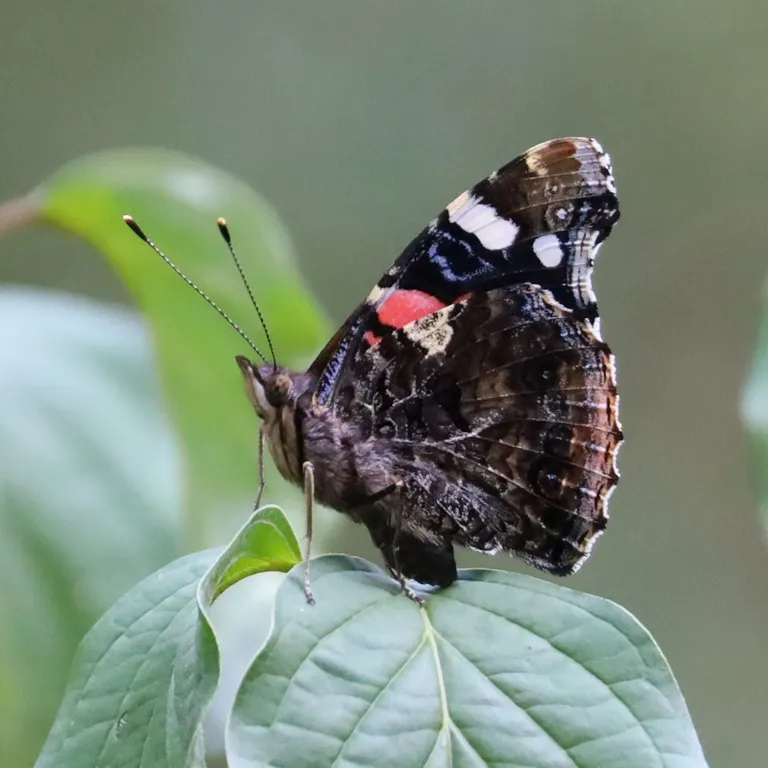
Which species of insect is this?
Vanessa atalanta
